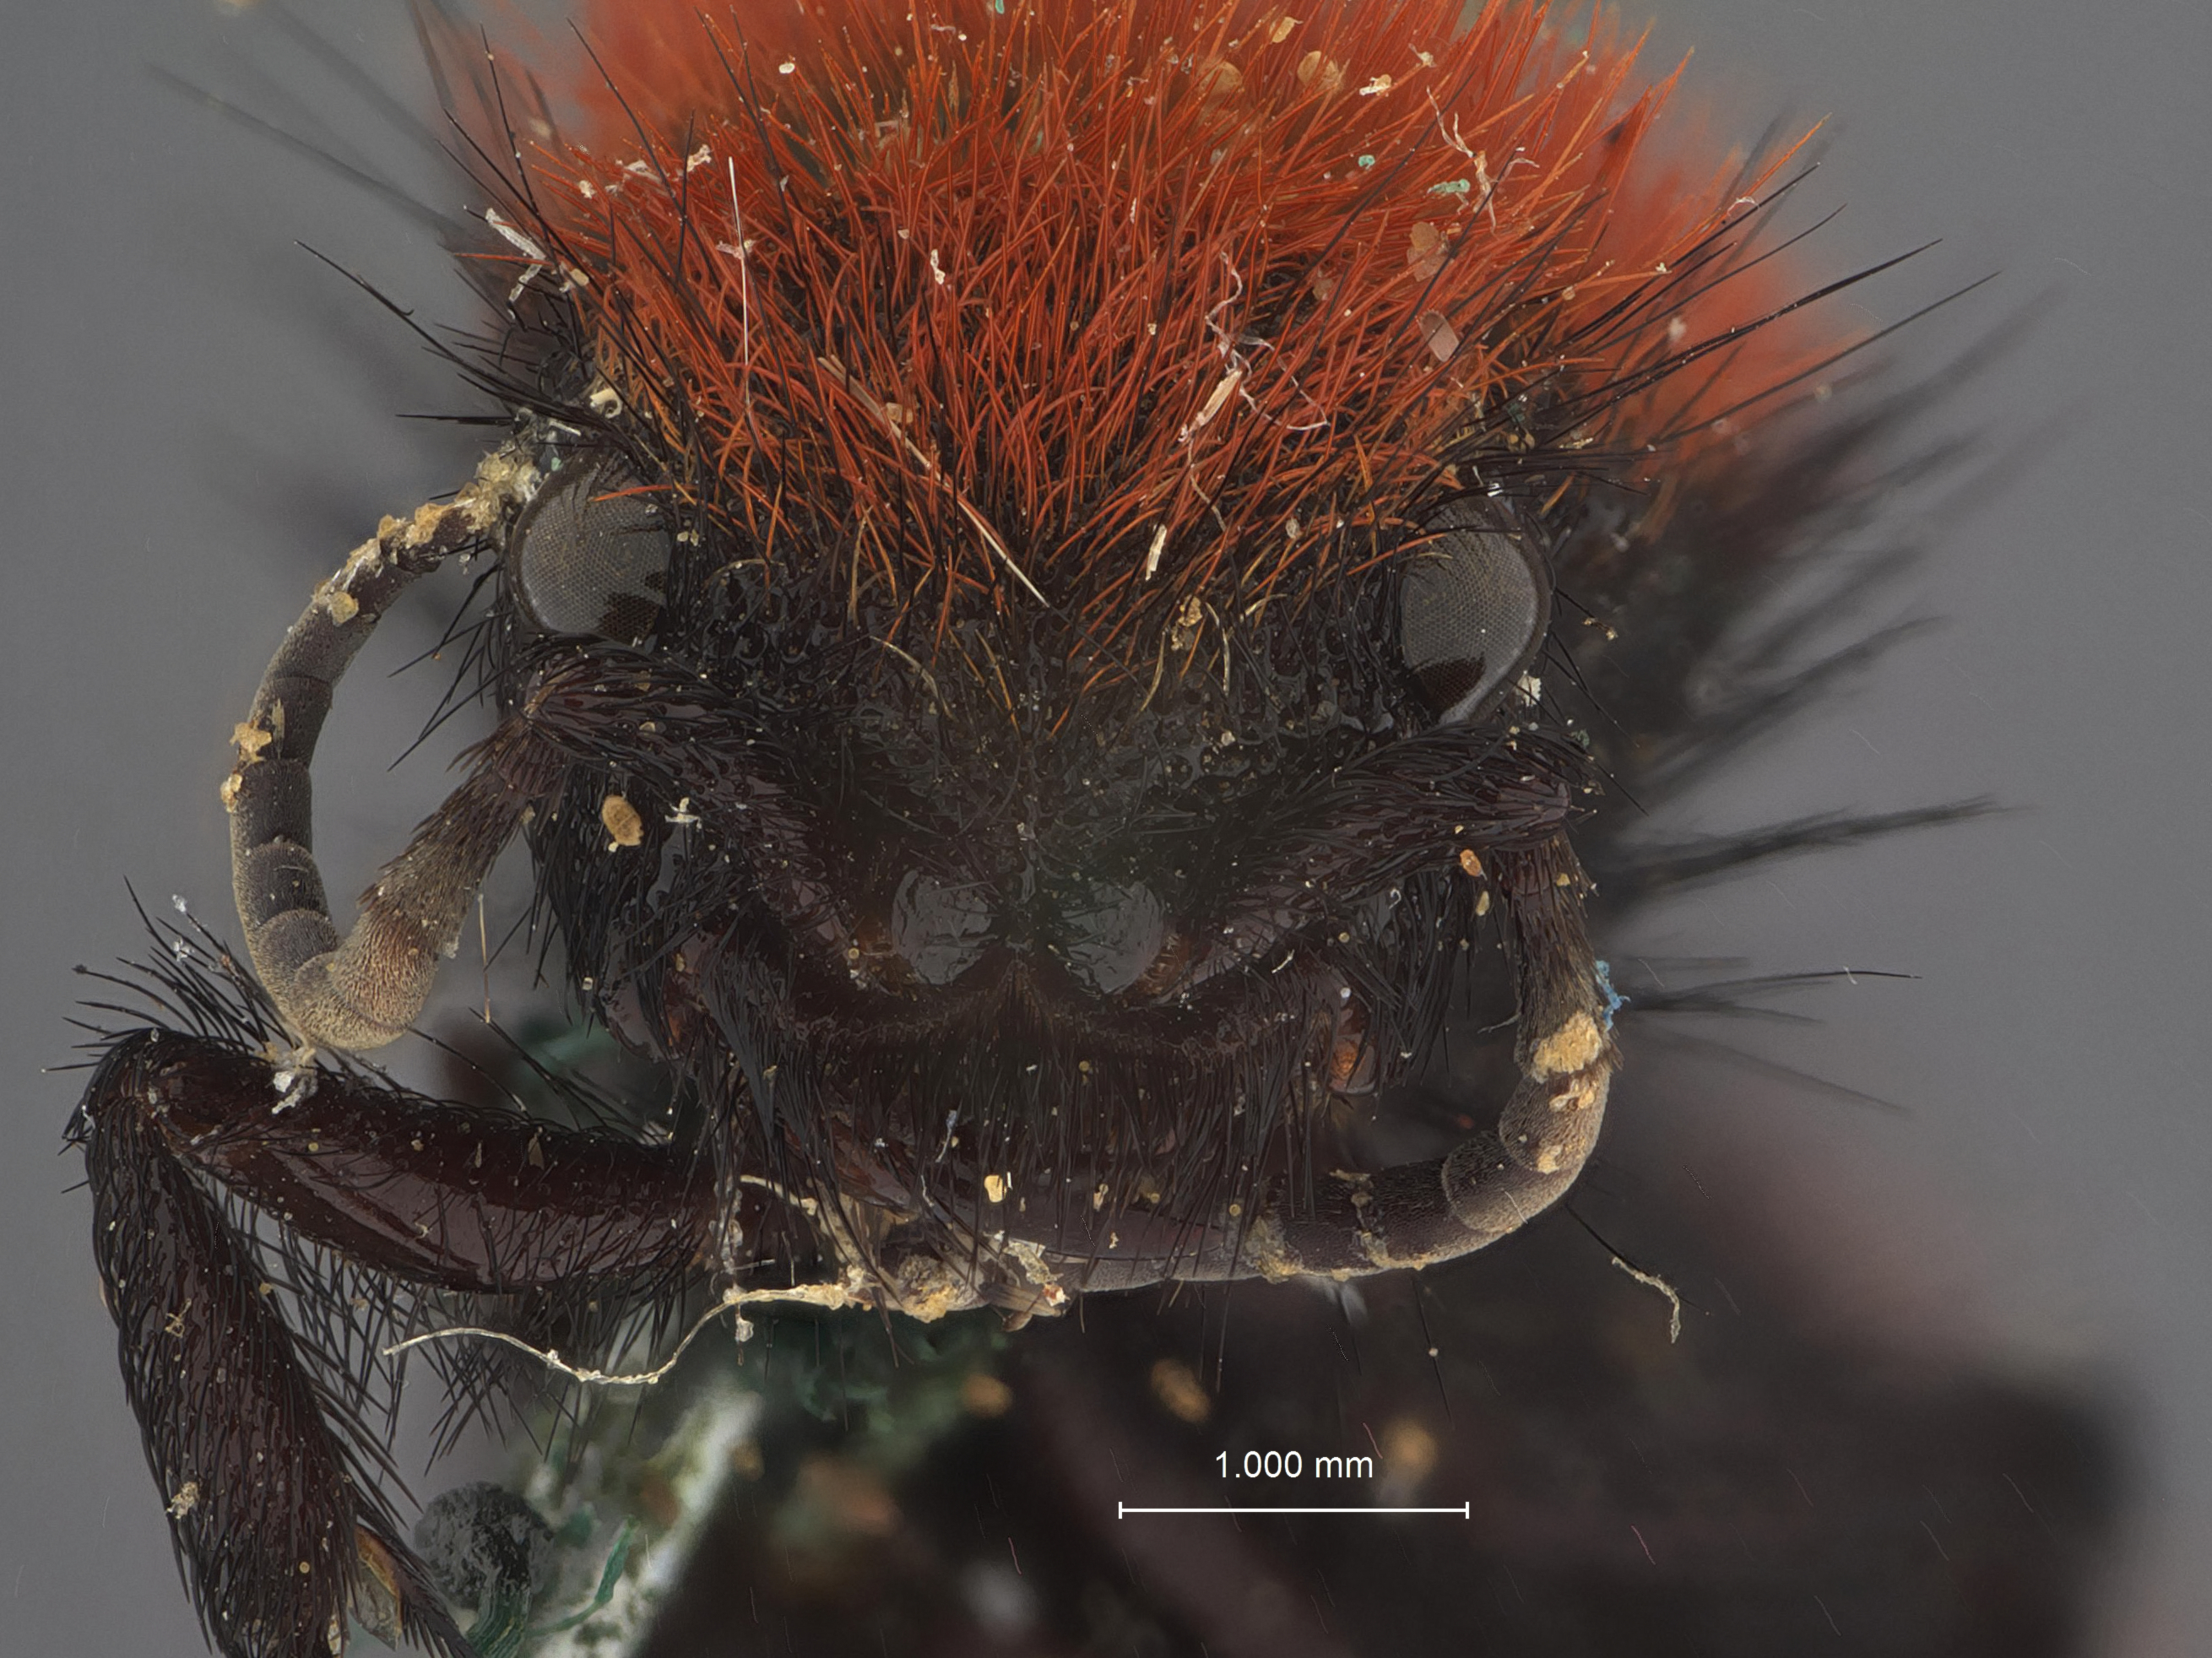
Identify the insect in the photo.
Ephuta californica
